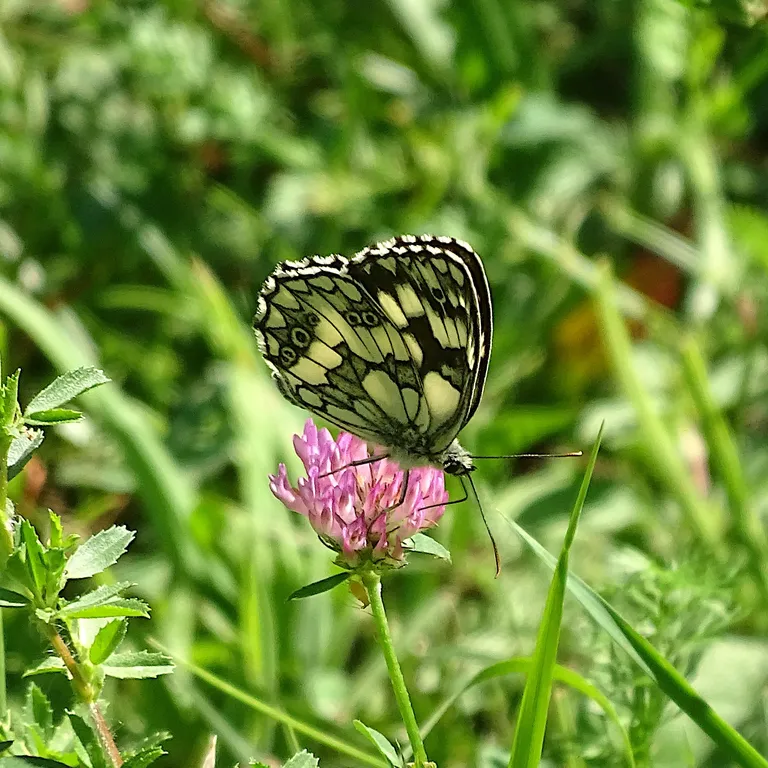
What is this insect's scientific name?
Melanargia galathea
